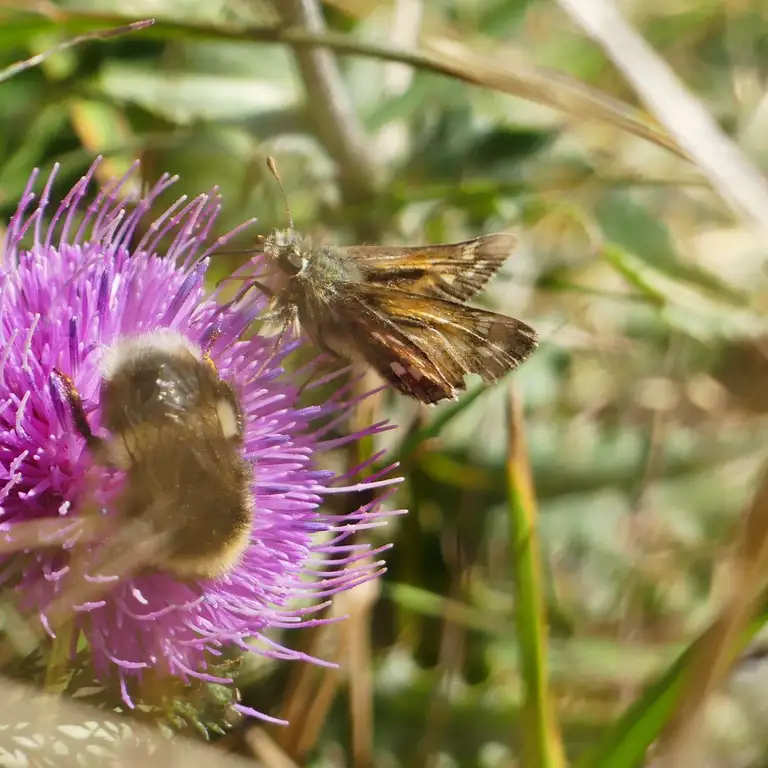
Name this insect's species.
Hesperia comma
